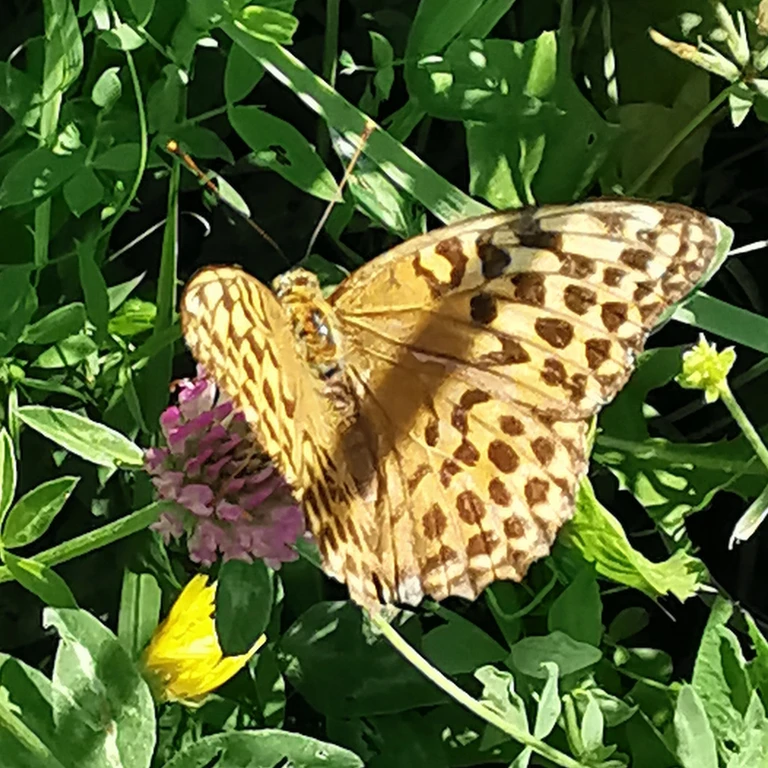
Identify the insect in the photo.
Argynnis paphia
